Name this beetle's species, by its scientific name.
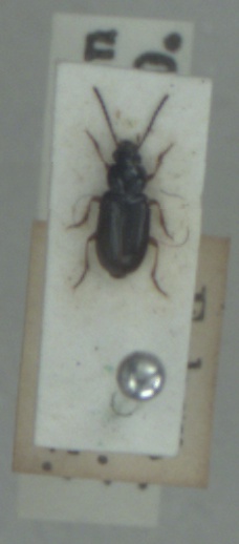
Acupalpus brunnipes
